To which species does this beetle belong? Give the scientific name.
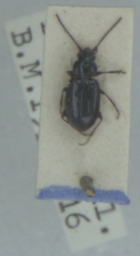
Bembidion aeneum
